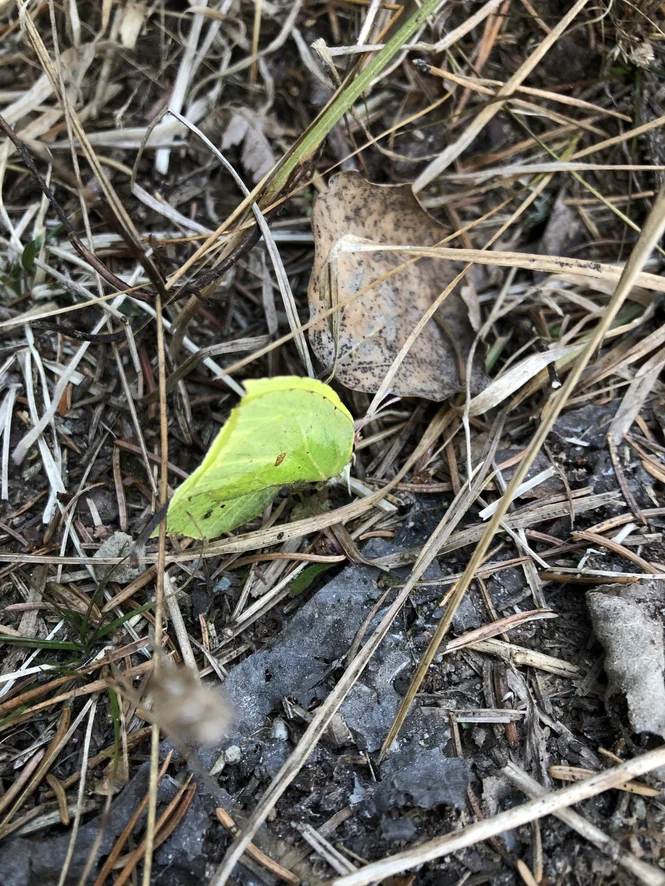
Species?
Gonepteryx rhamni
